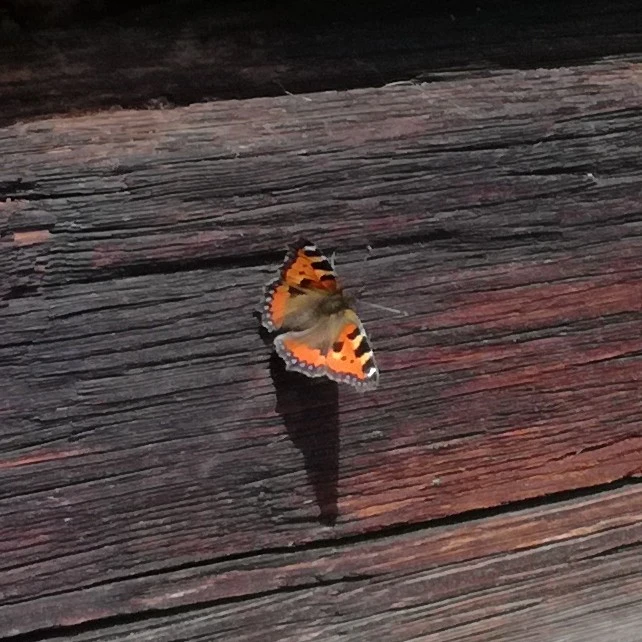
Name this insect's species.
Aglais urticae
